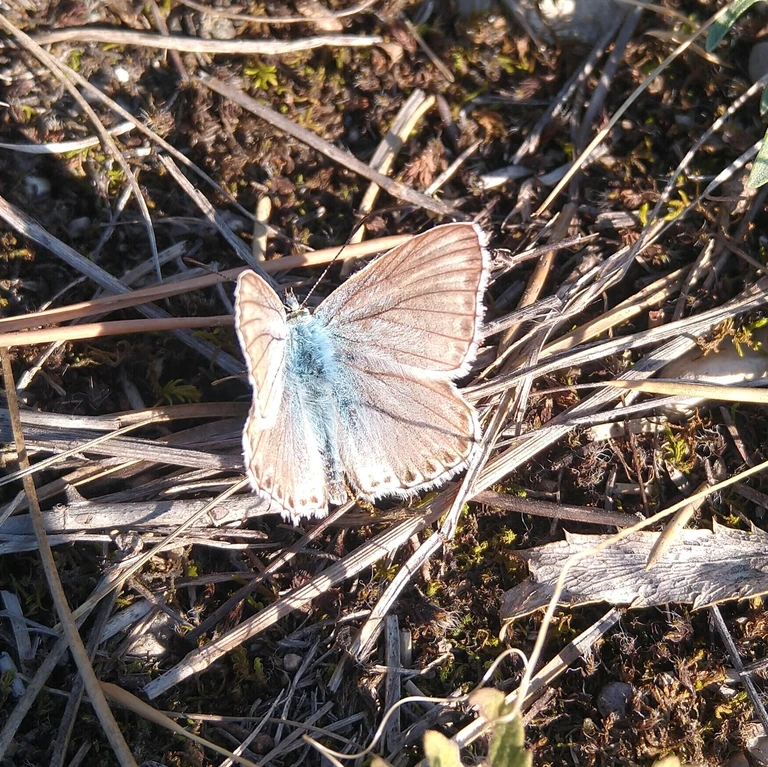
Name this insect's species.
Lysandra coridon
